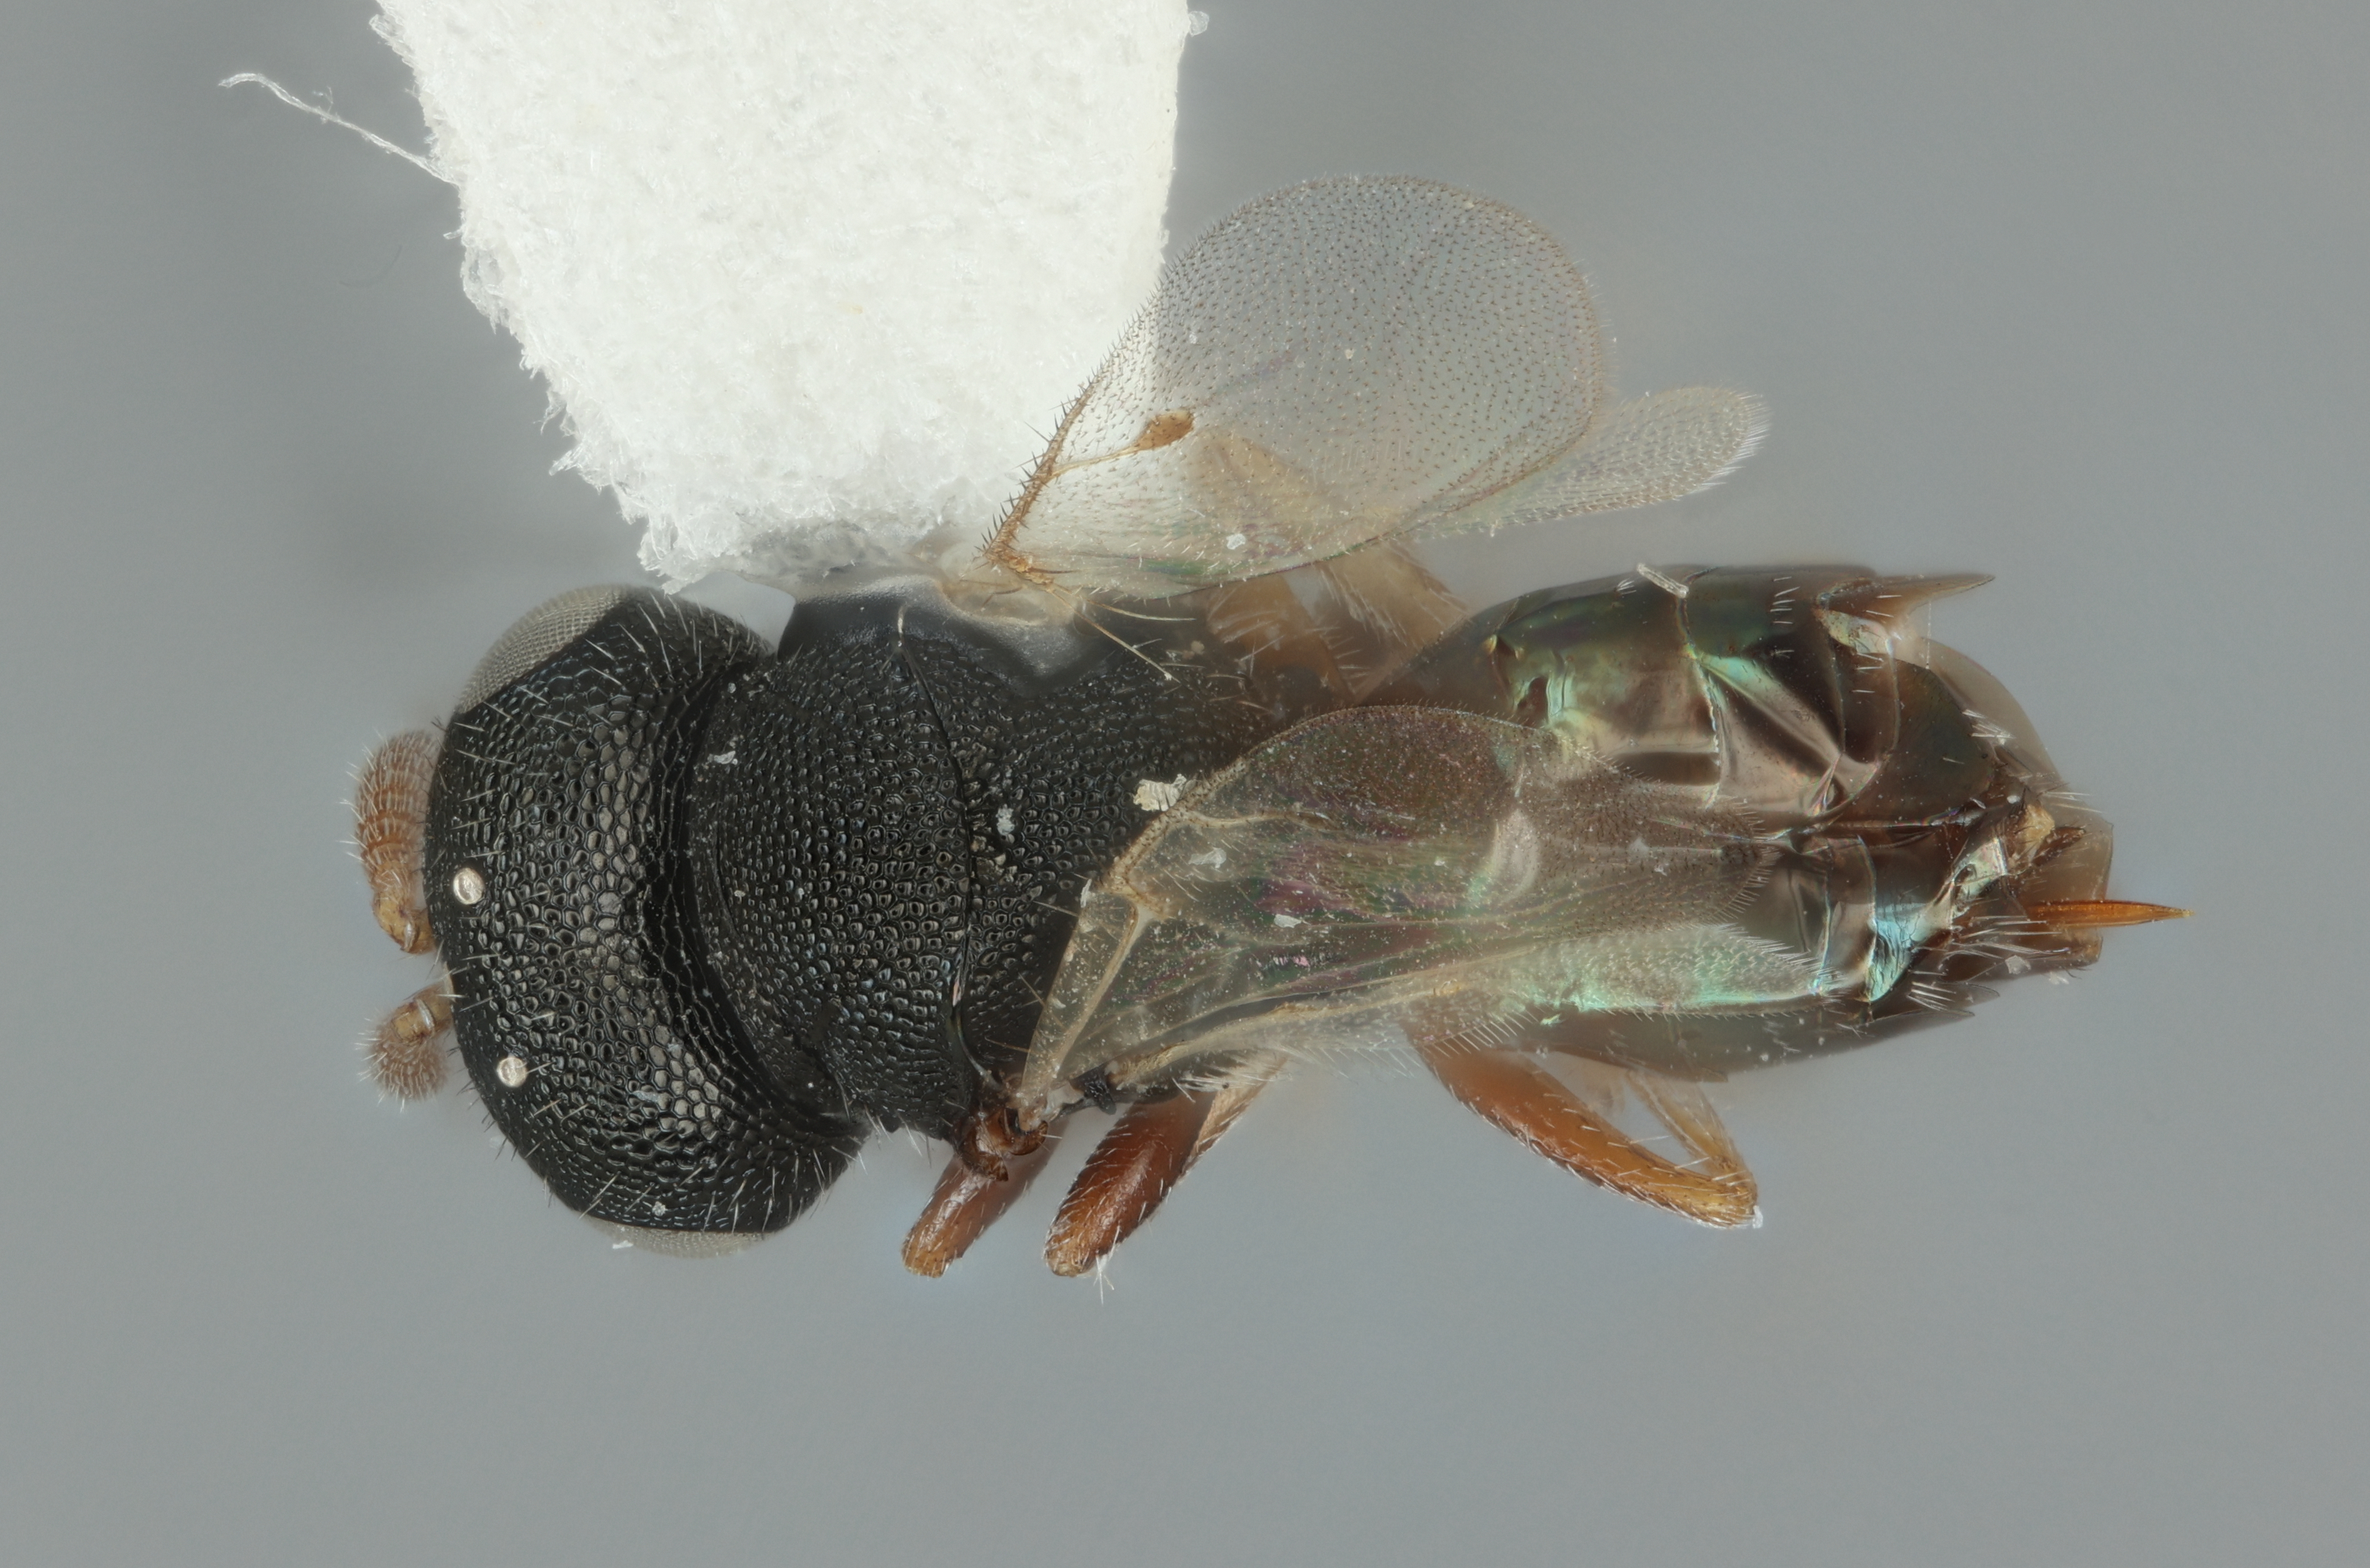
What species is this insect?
Meximalus heratyi
